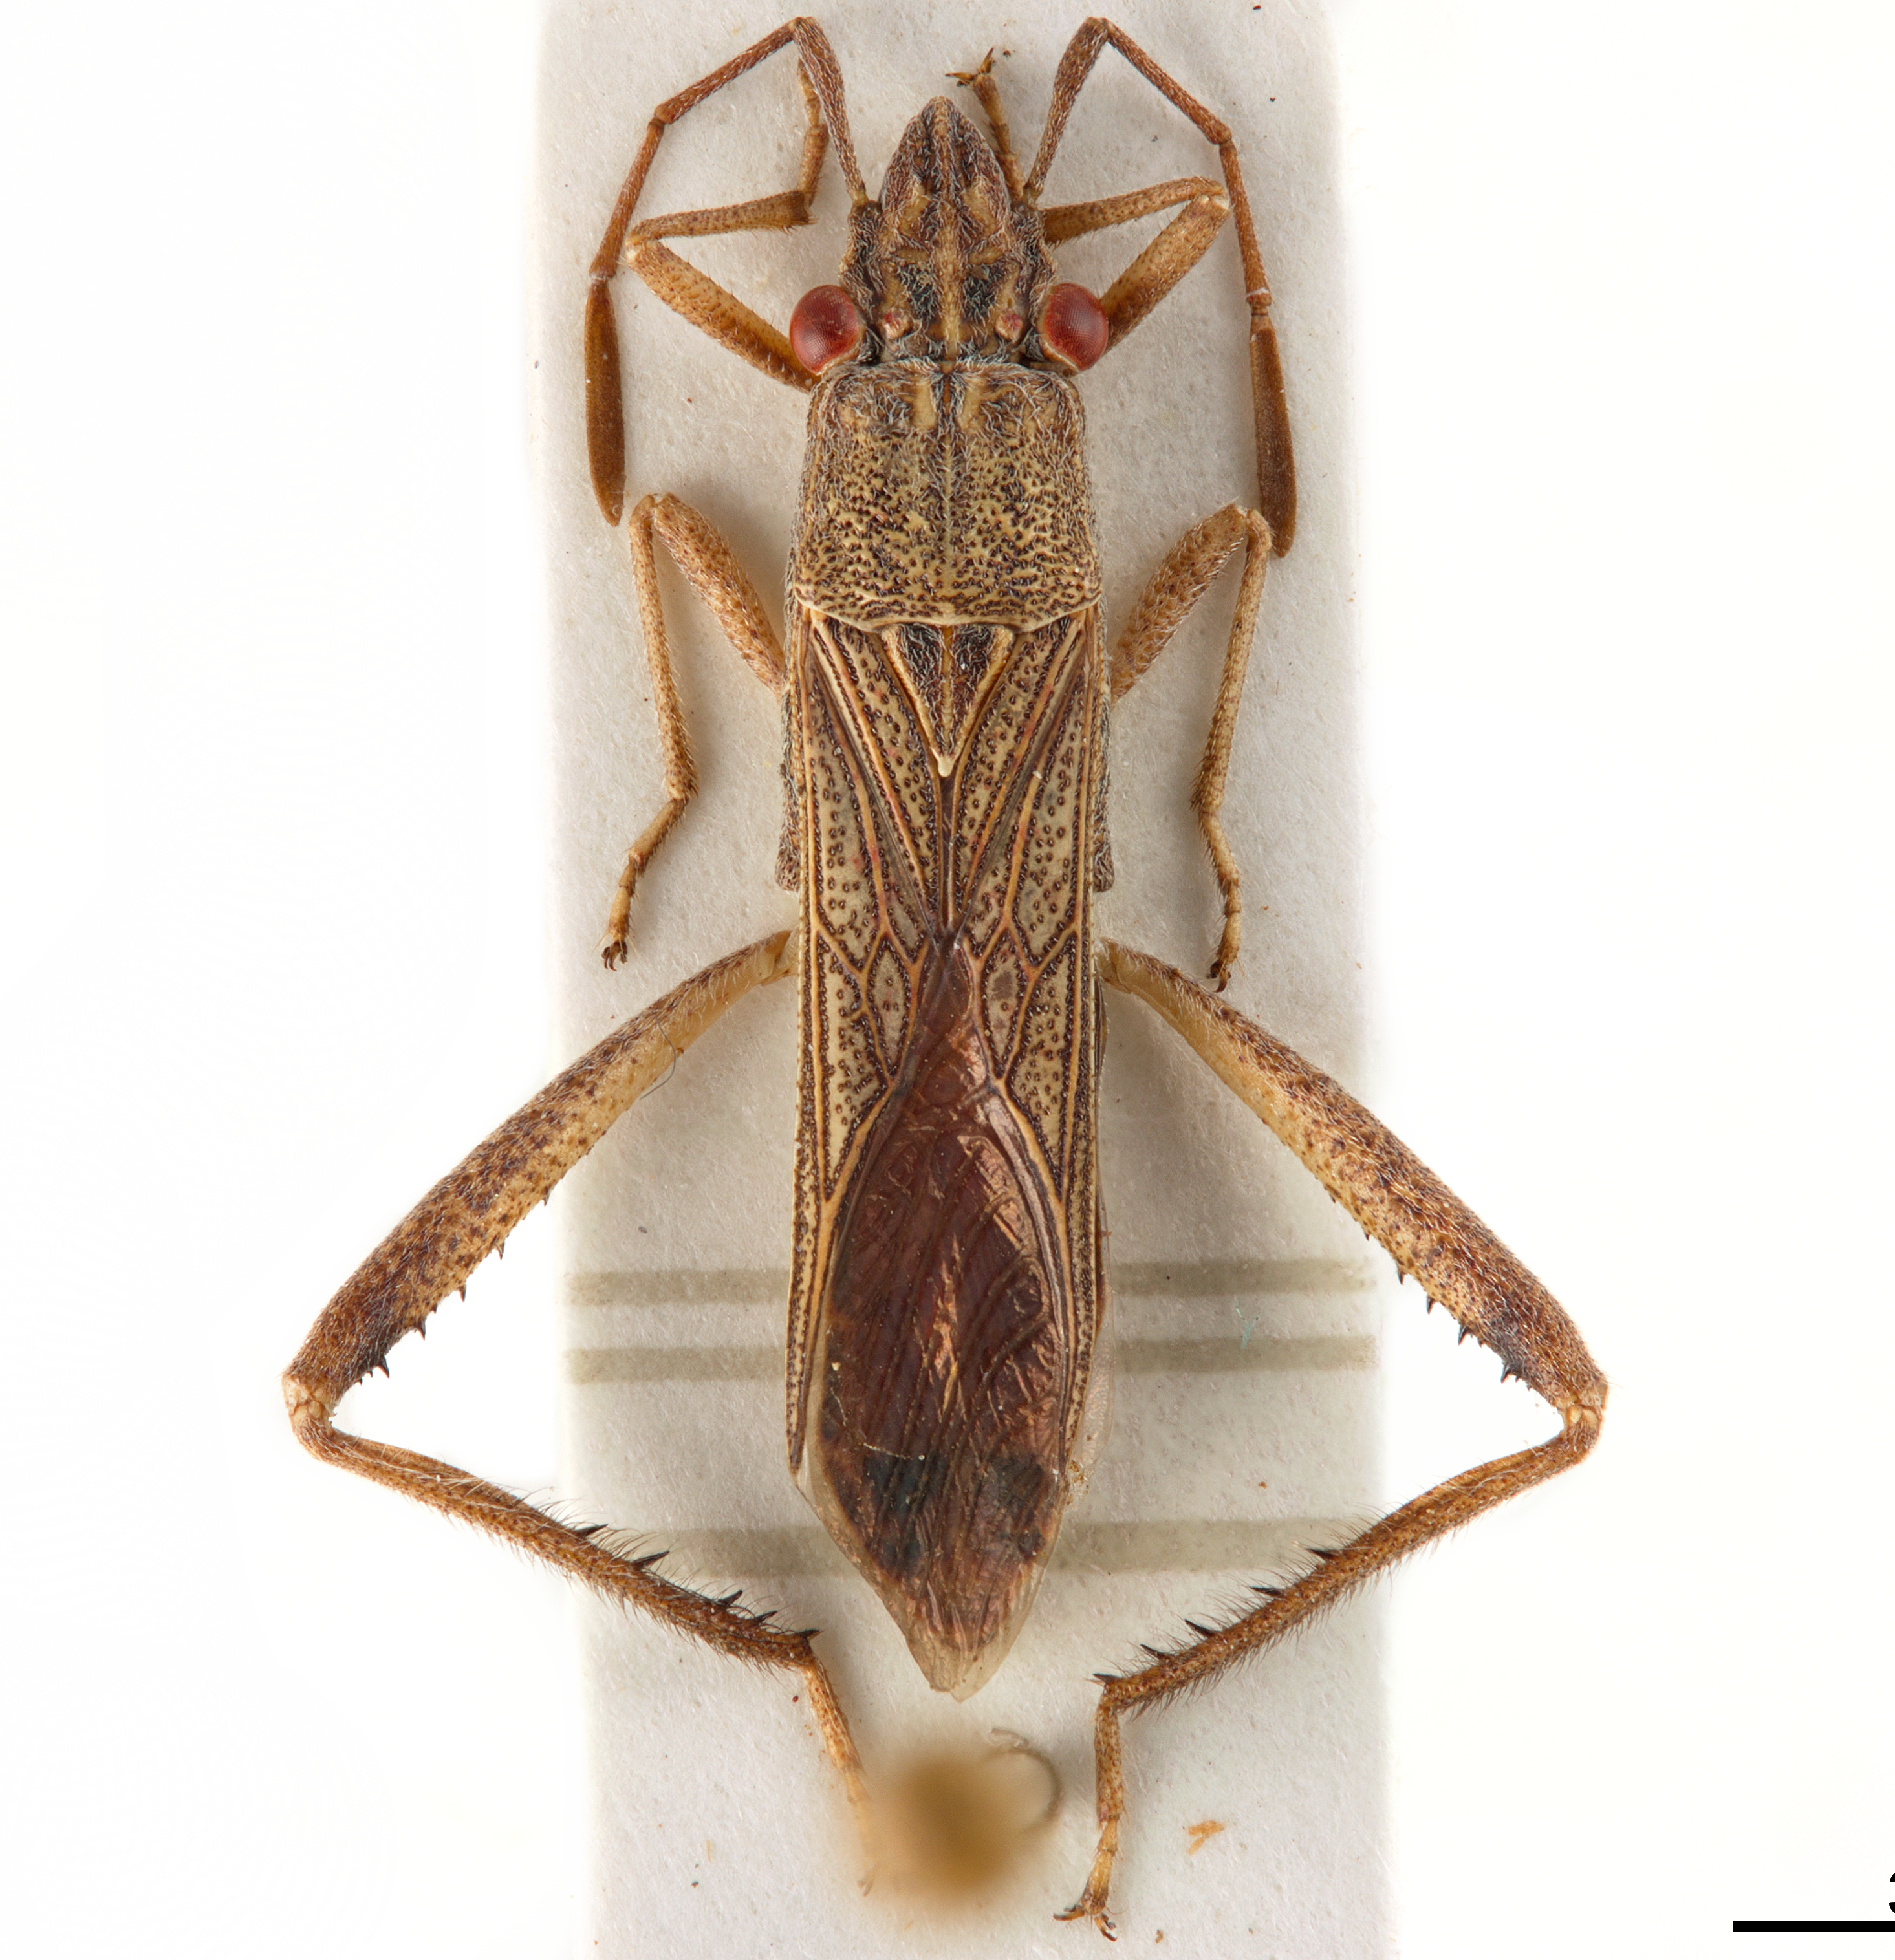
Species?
Nemausus simplex
